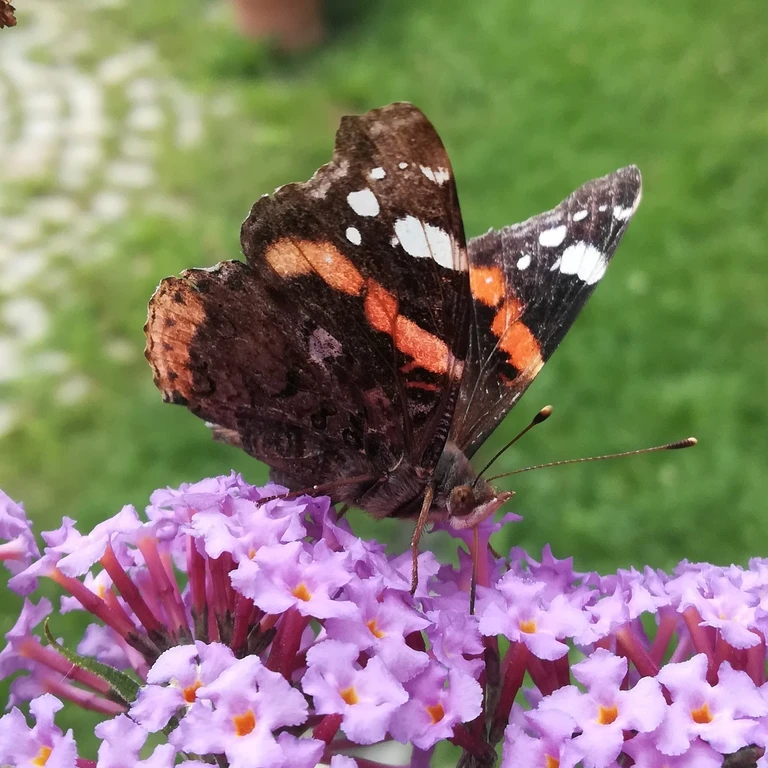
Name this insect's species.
Vanessa atalanta
